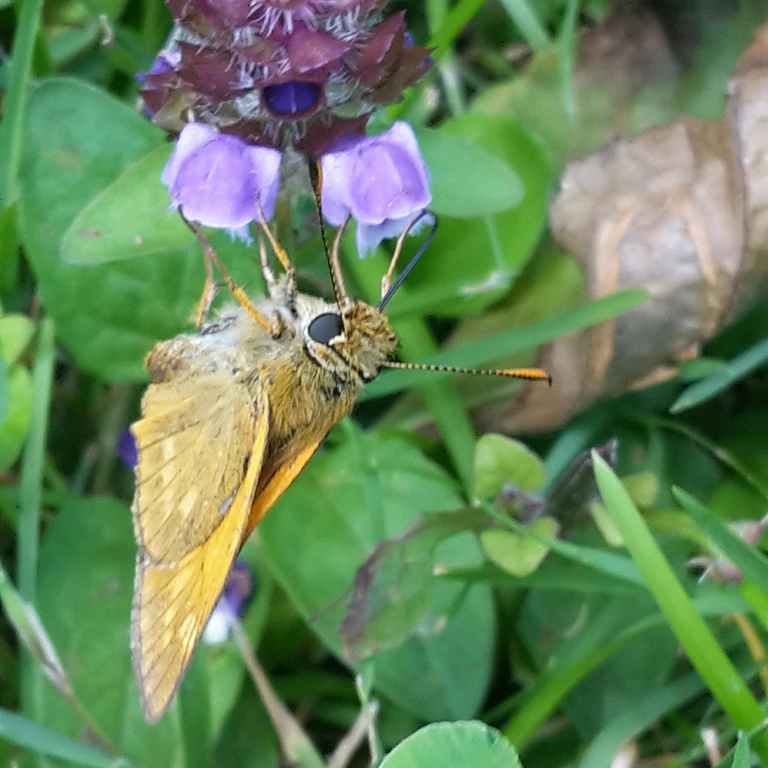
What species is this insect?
Ochlodes sylvanus (also Ochlodes venata)
